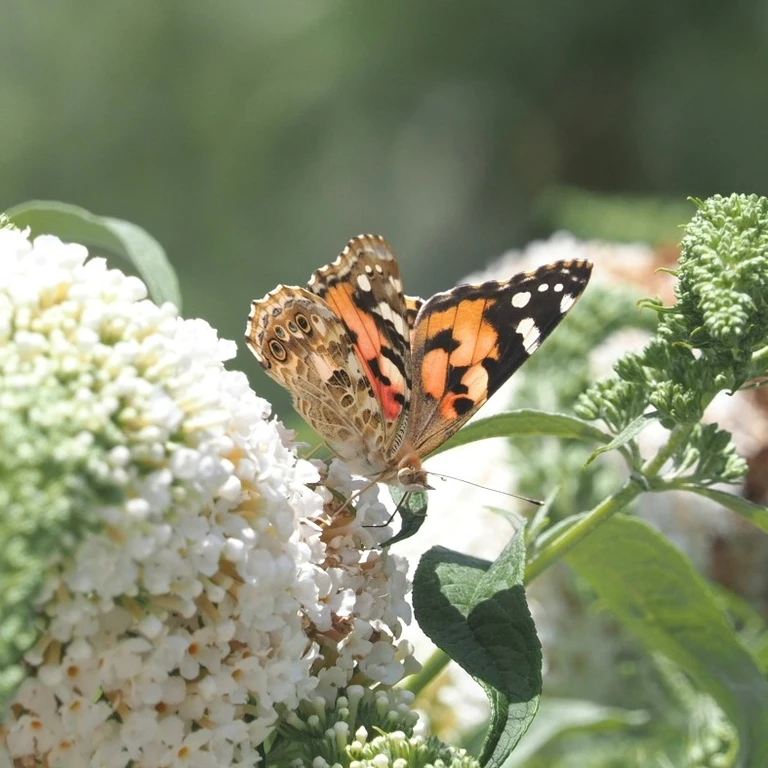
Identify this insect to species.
Vanessa cardui
